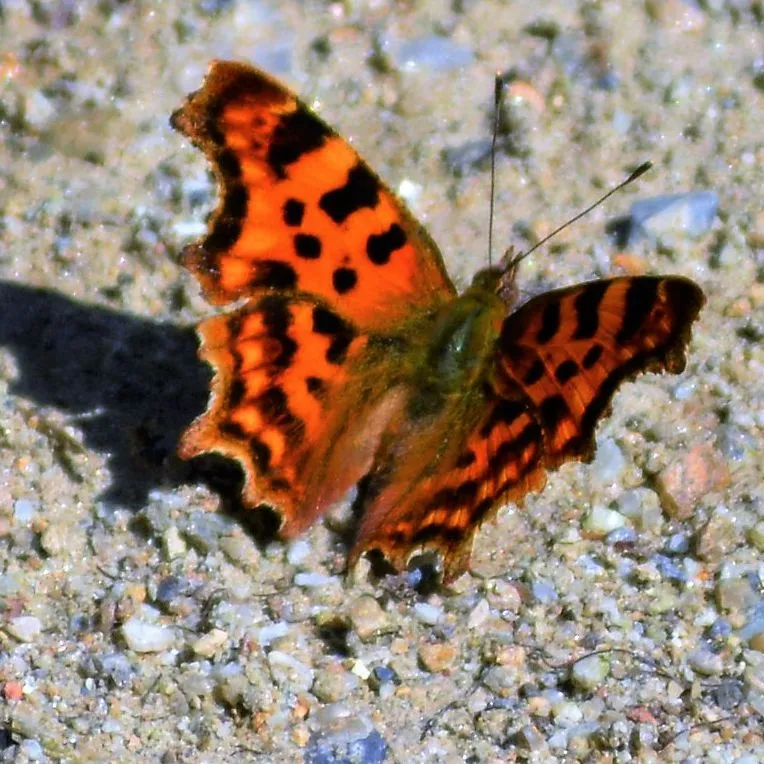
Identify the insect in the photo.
Polygonia c-album
